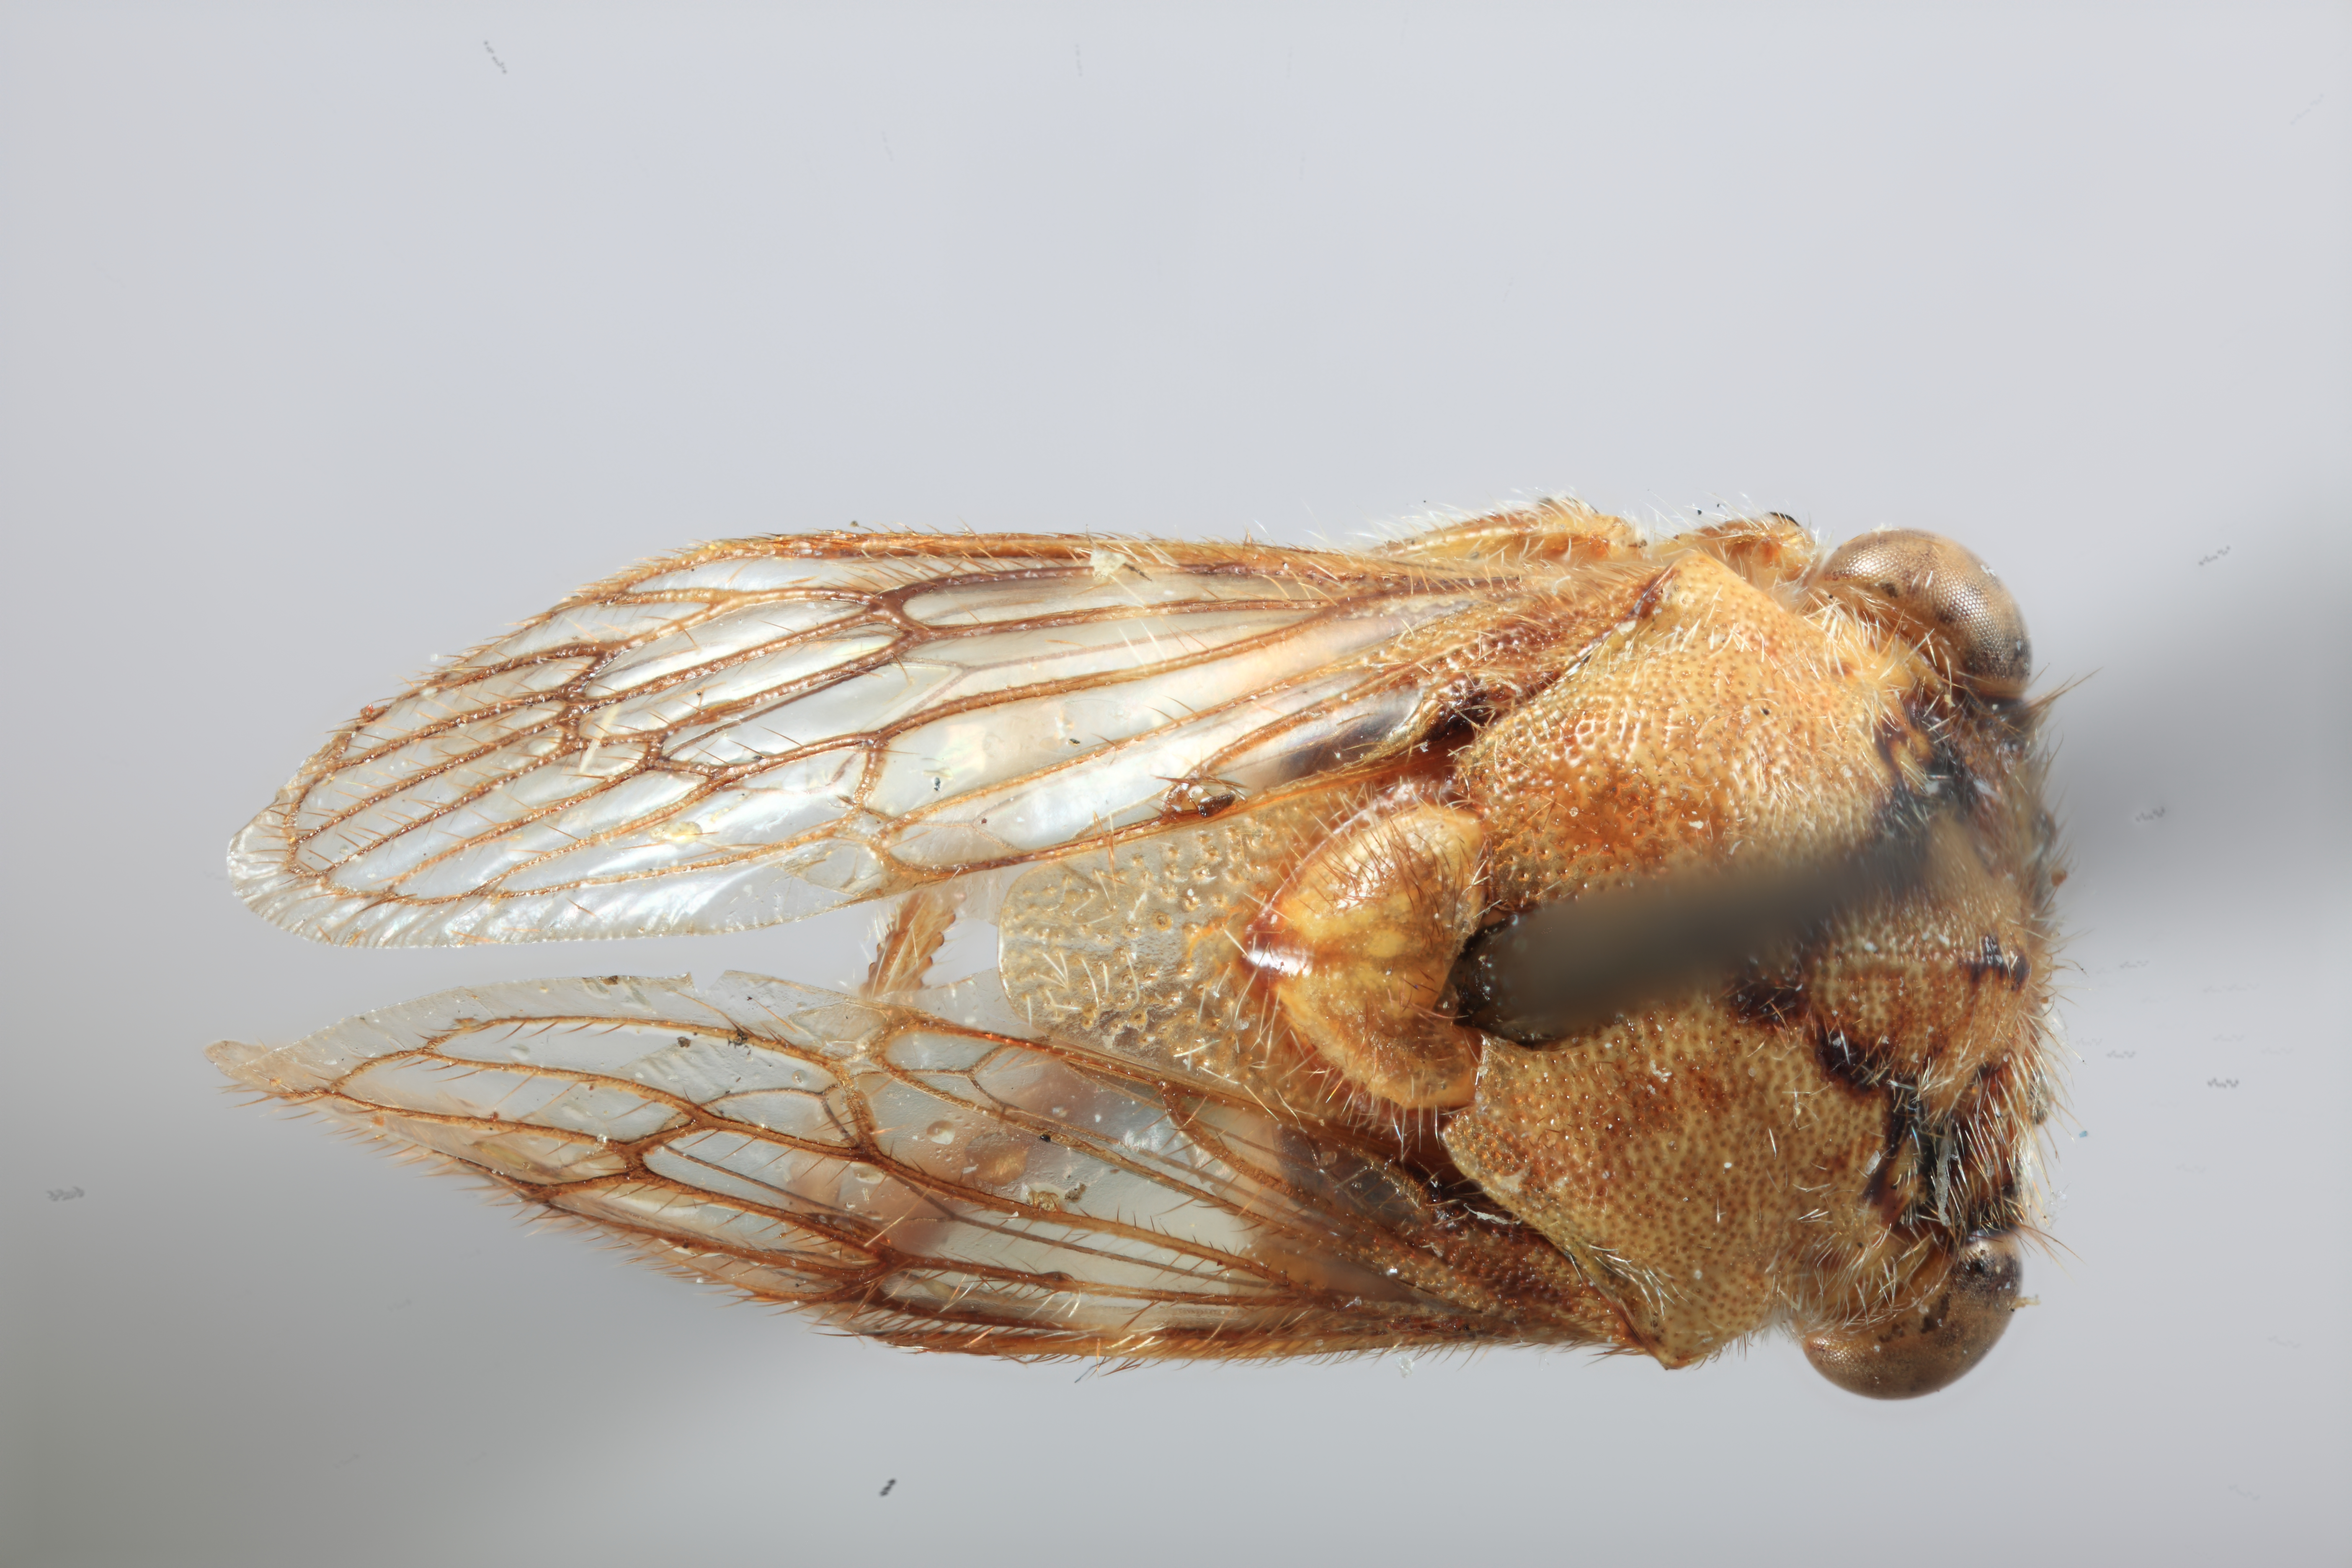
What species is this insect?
Nicomia buccina
